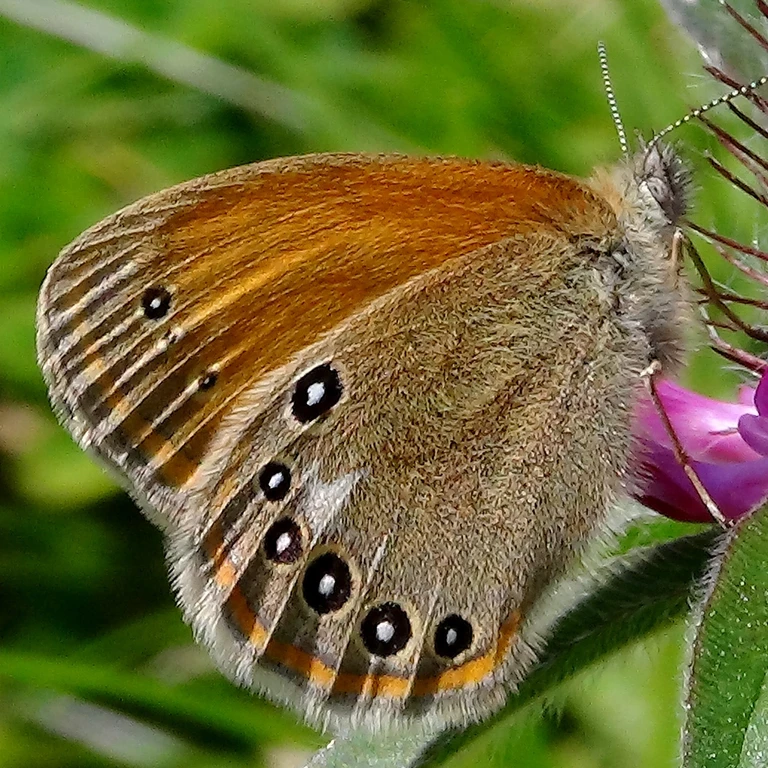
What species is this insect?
Coenonympha glycerion (also Coenonympha iphis)
